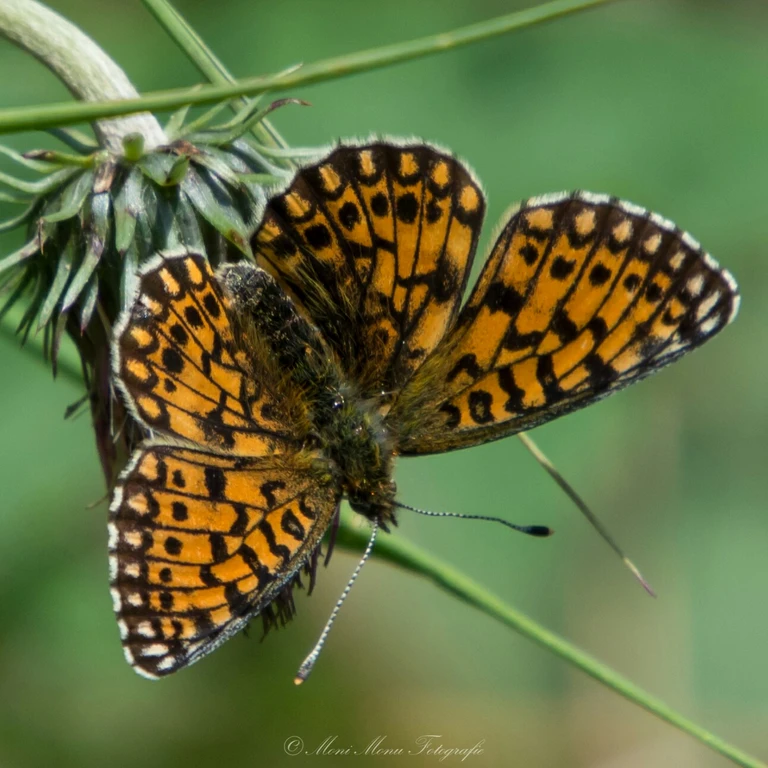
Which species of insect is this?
Boloria eunomia
